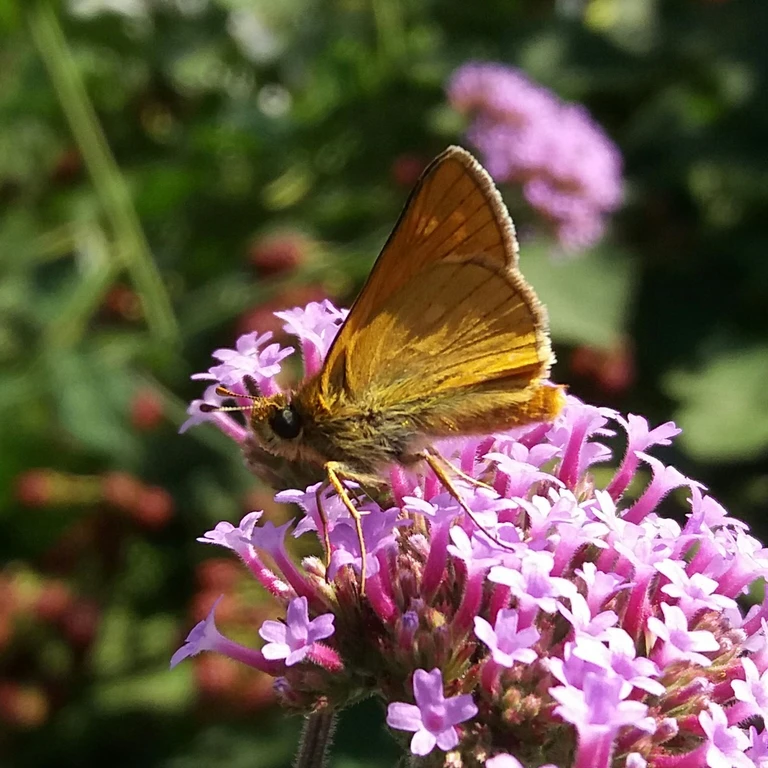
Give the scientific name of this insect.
Ochlodes sylvanus (also Ochlodes venata)
